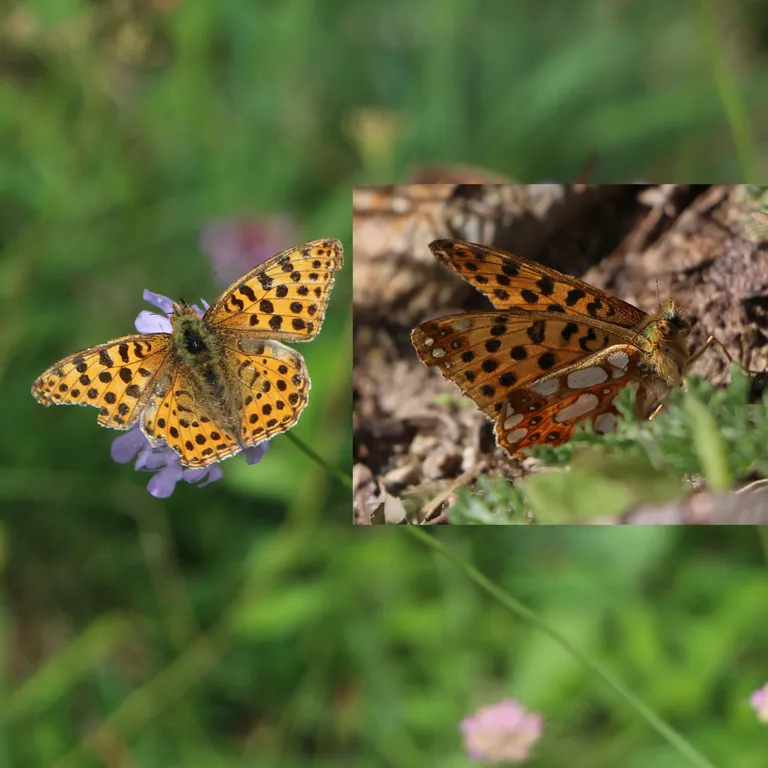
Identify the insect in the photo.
Issoria lathonia
